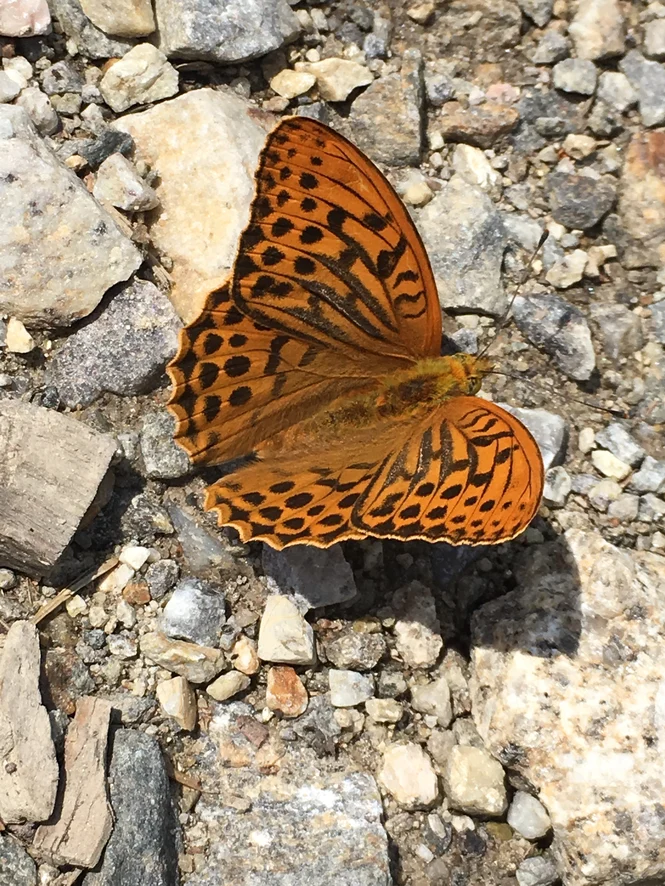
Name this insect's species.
Argynnis paphia
